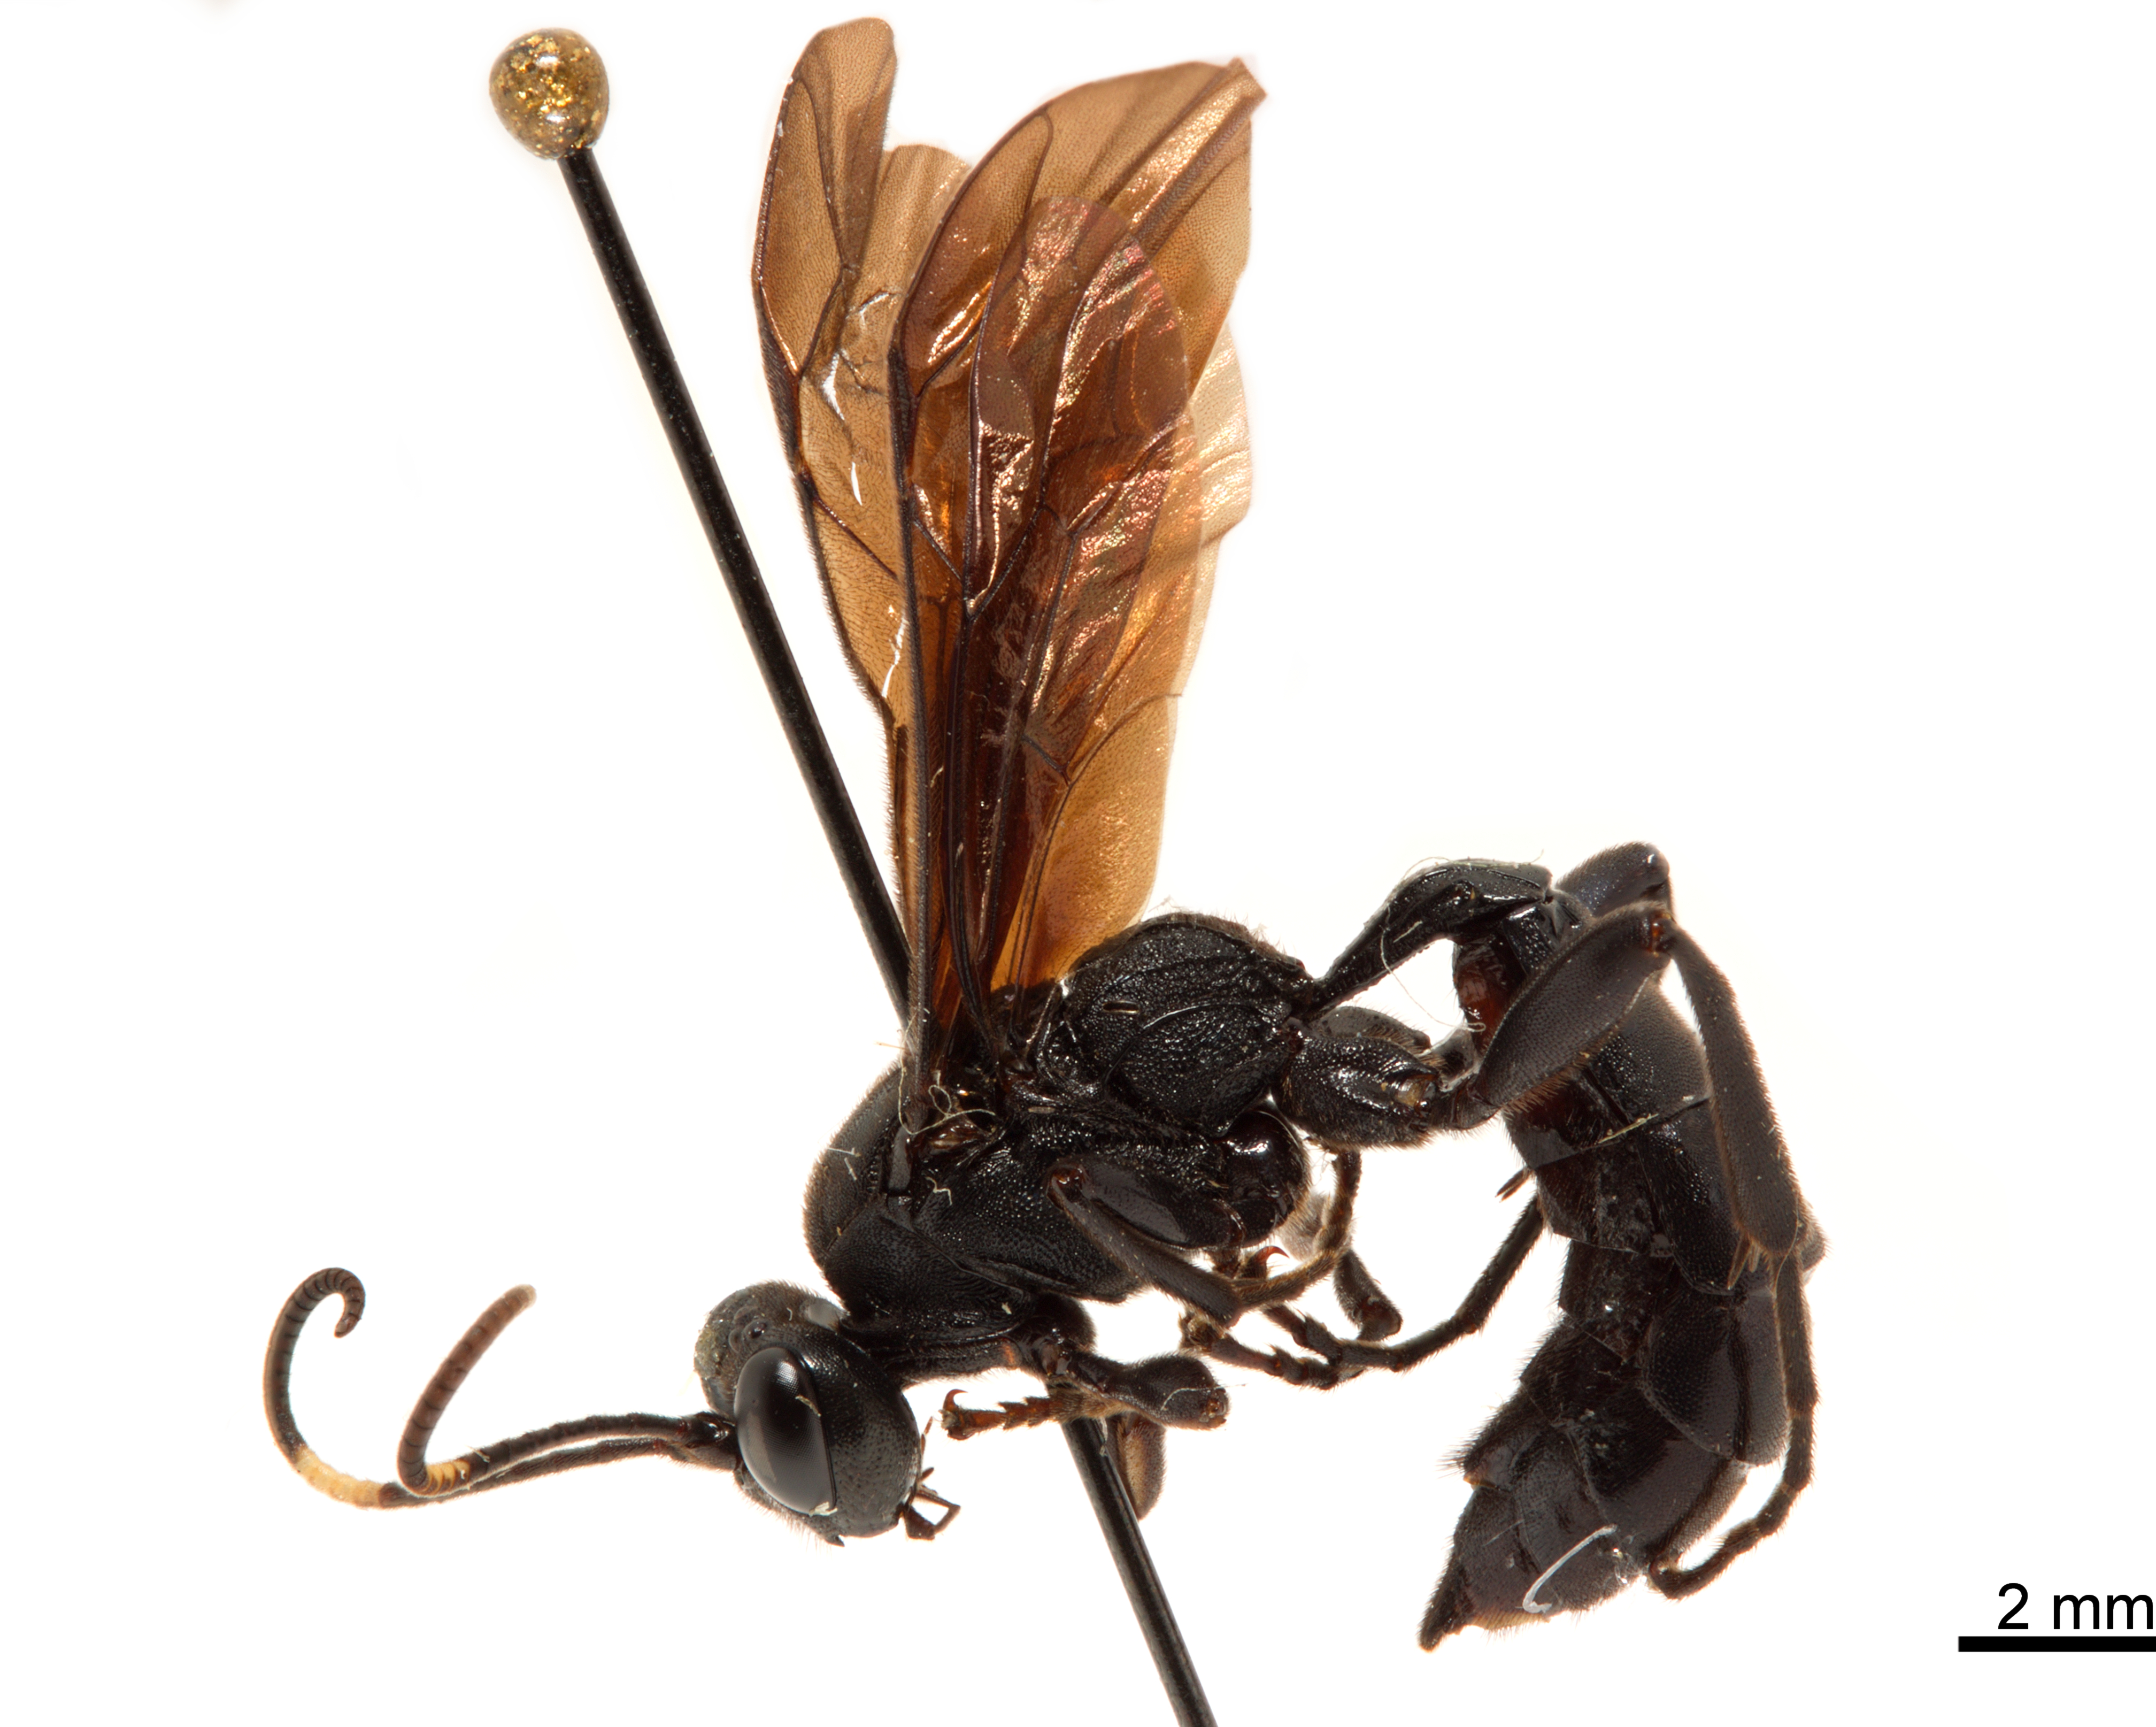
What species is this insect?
Chasmias scelestus
